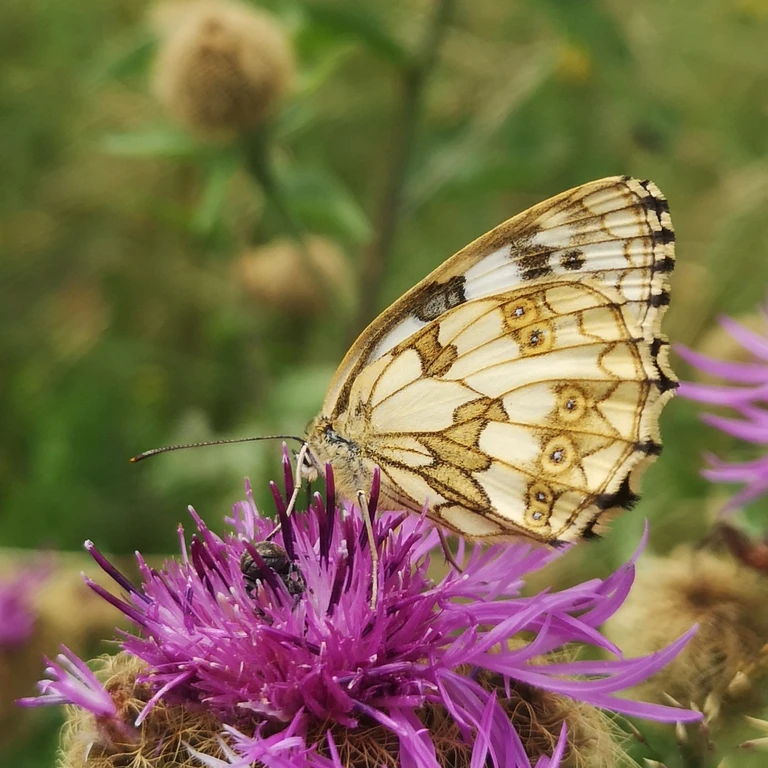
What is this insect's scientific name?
Melanargia galathea
